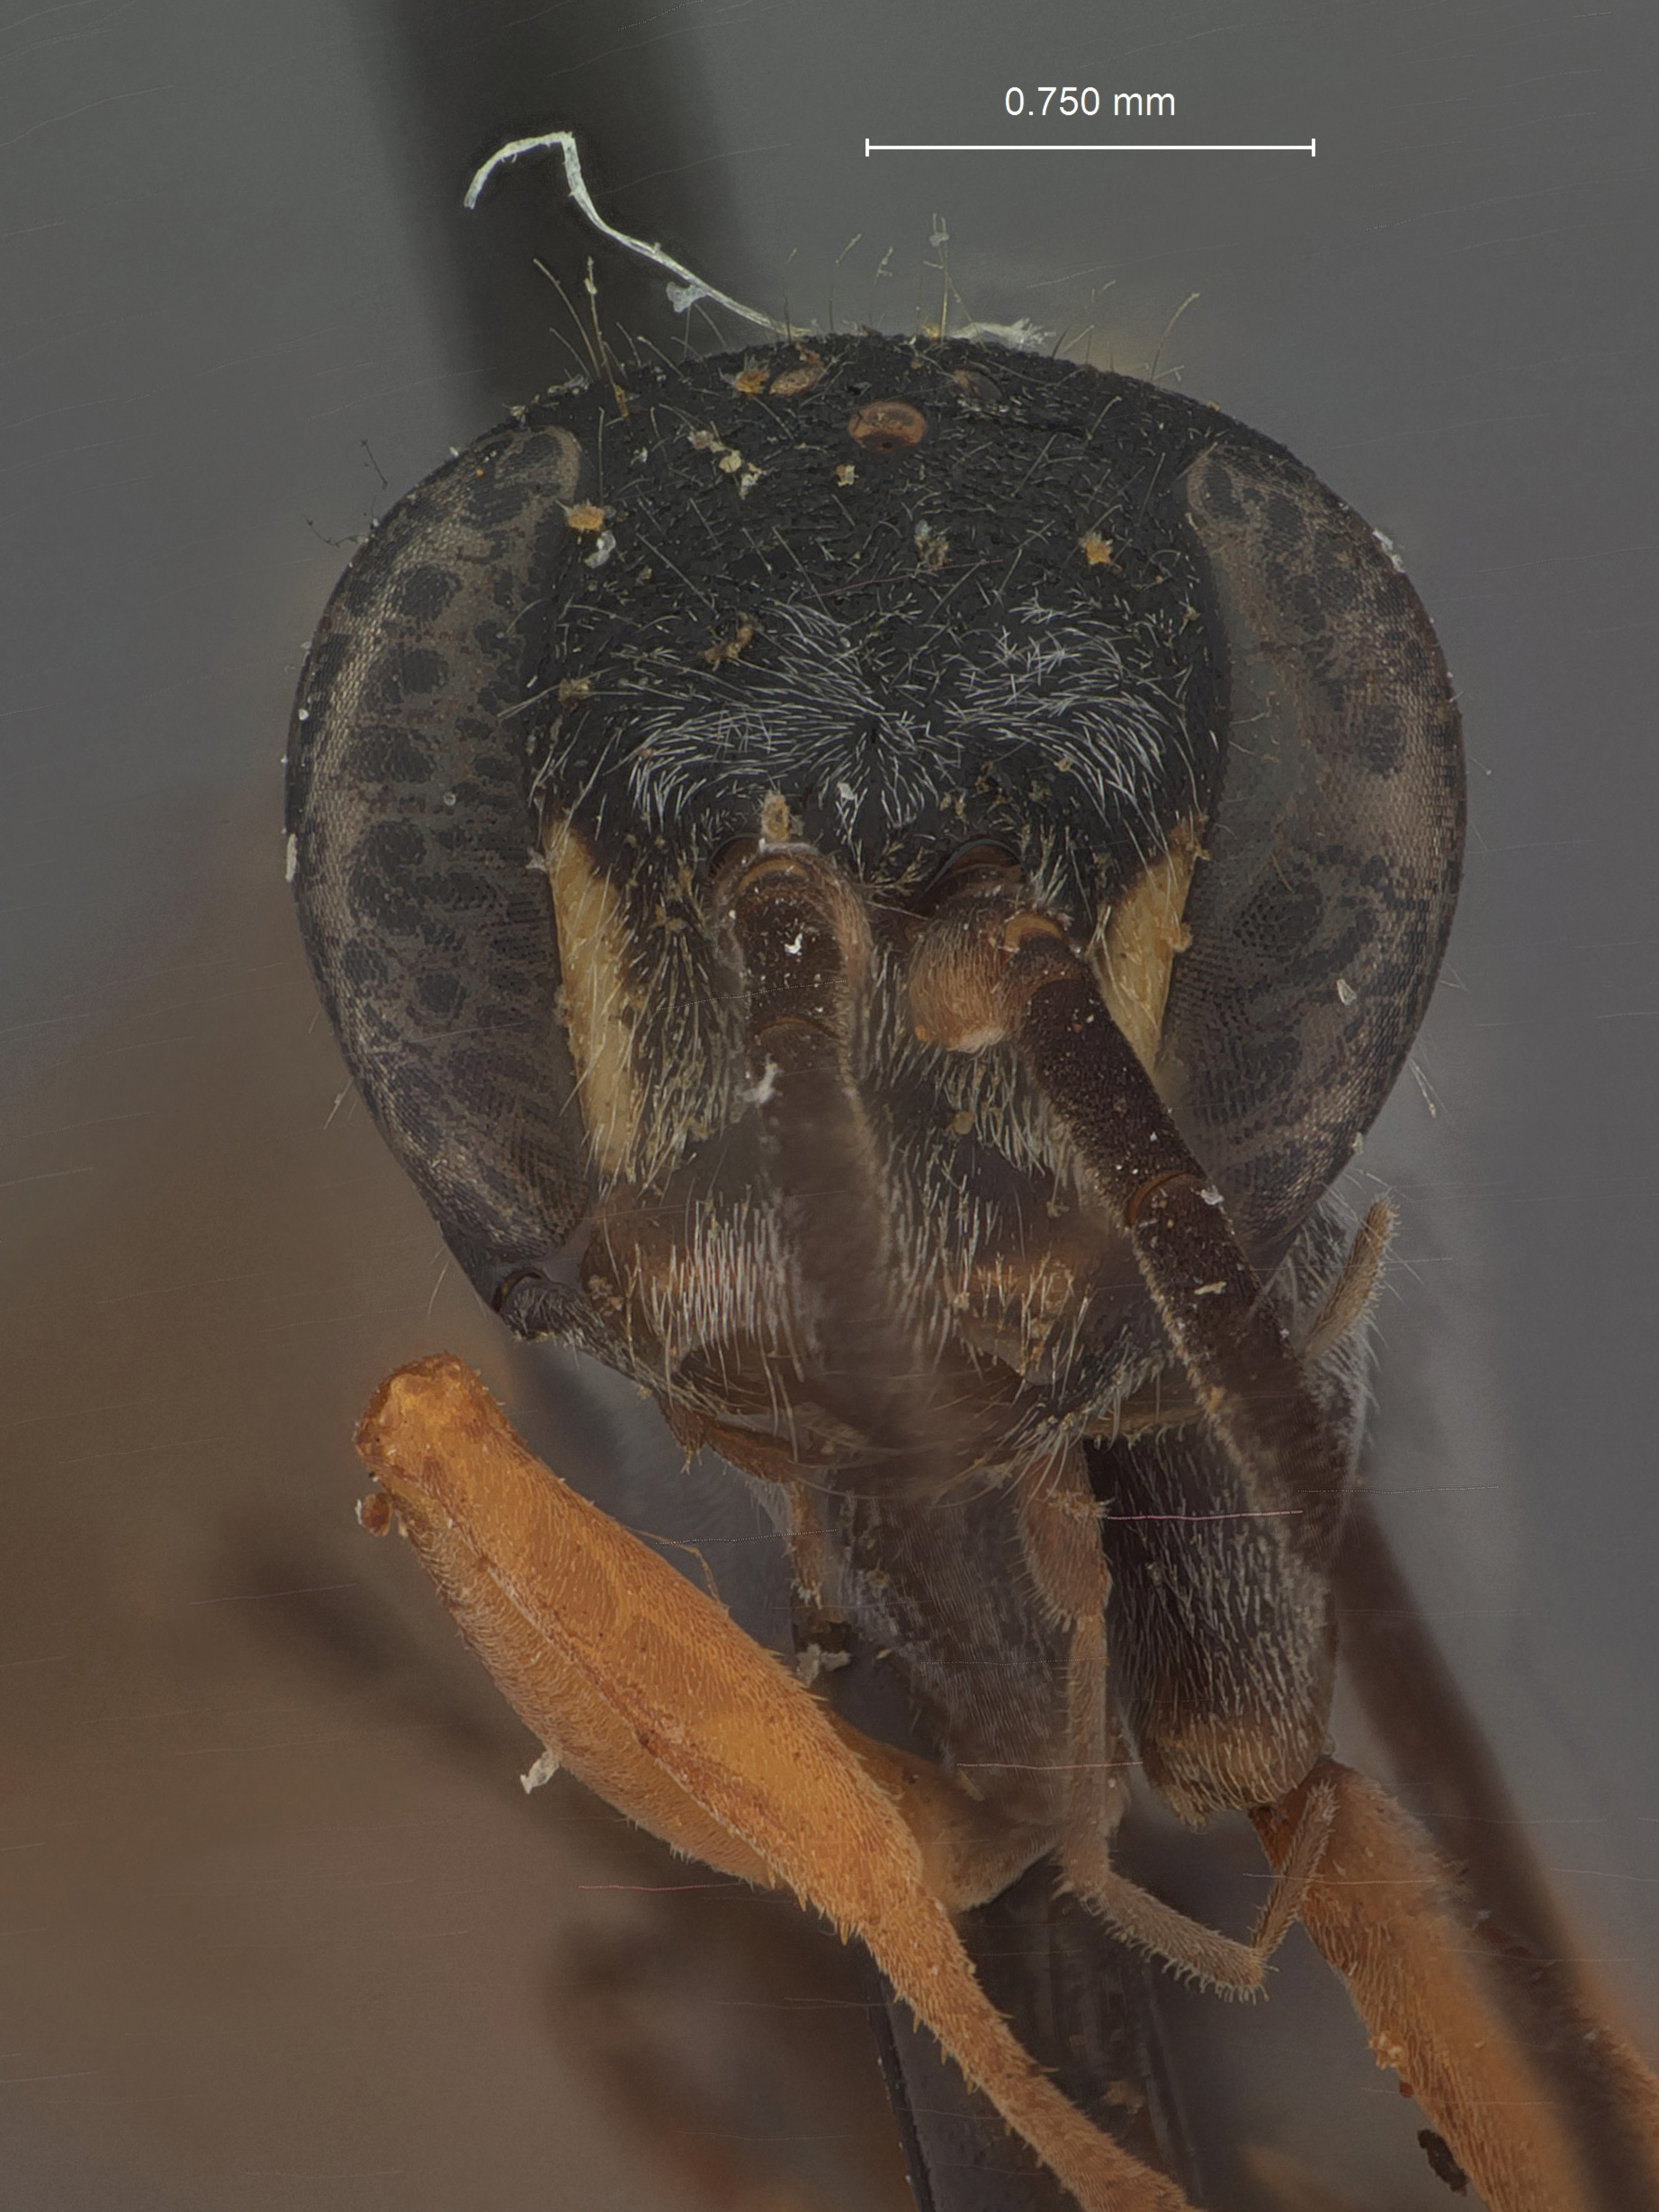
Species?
Auplopus niger
